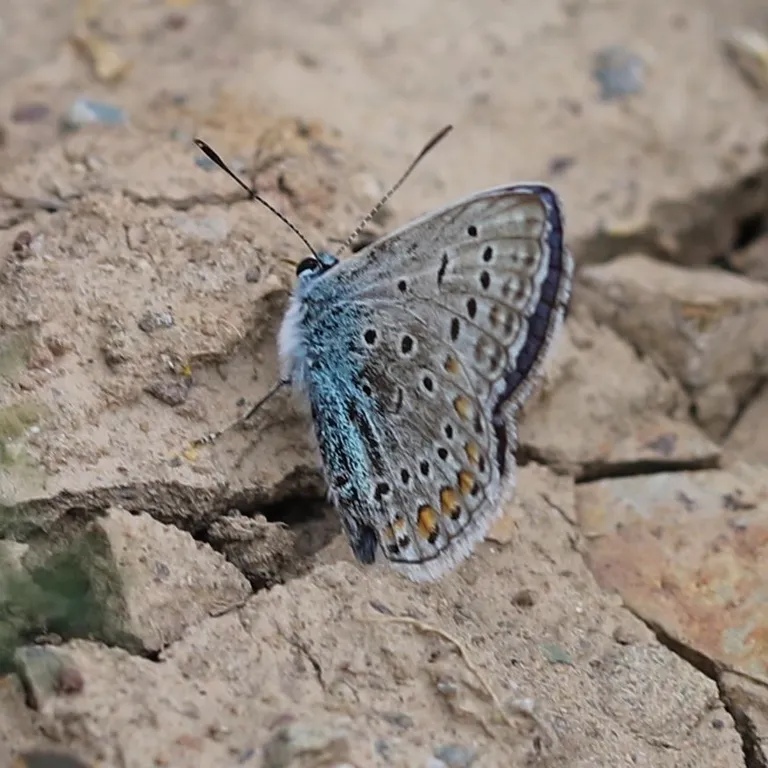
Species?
Polyommatus icarus
